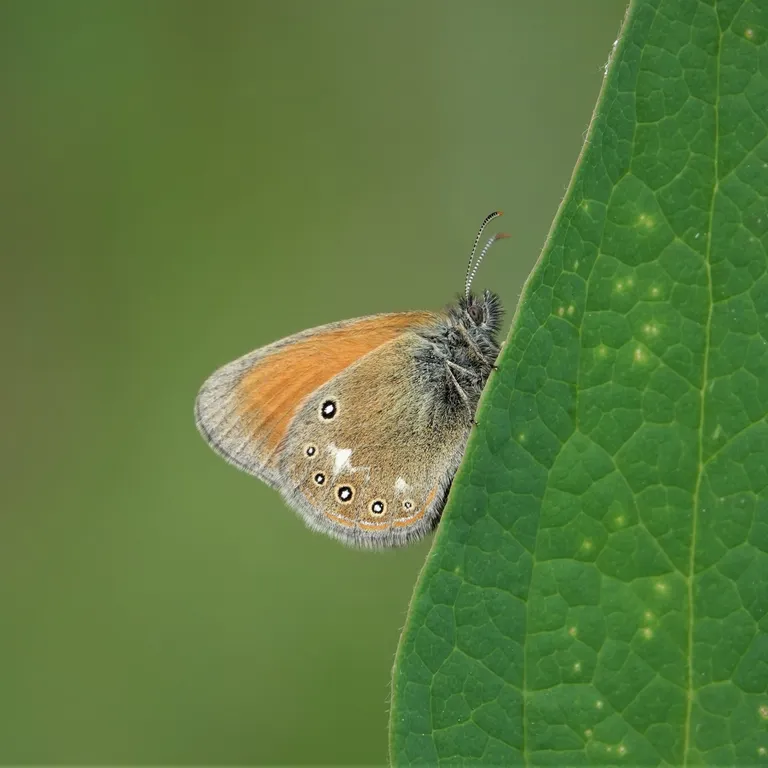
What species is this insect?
Coenonympha glycerion (also Coenonympha iphis)
